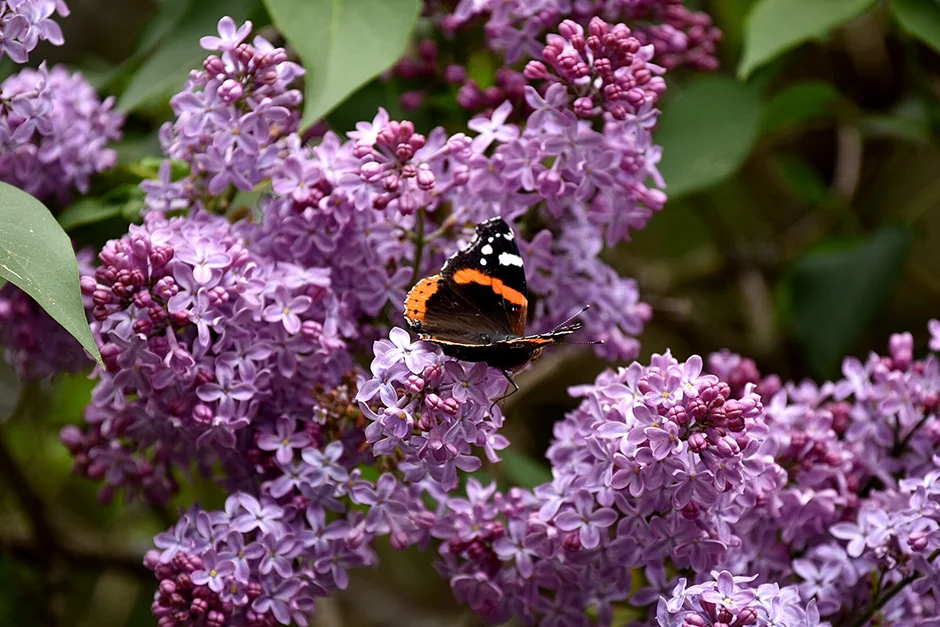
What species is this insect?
Vanessa atalanta
